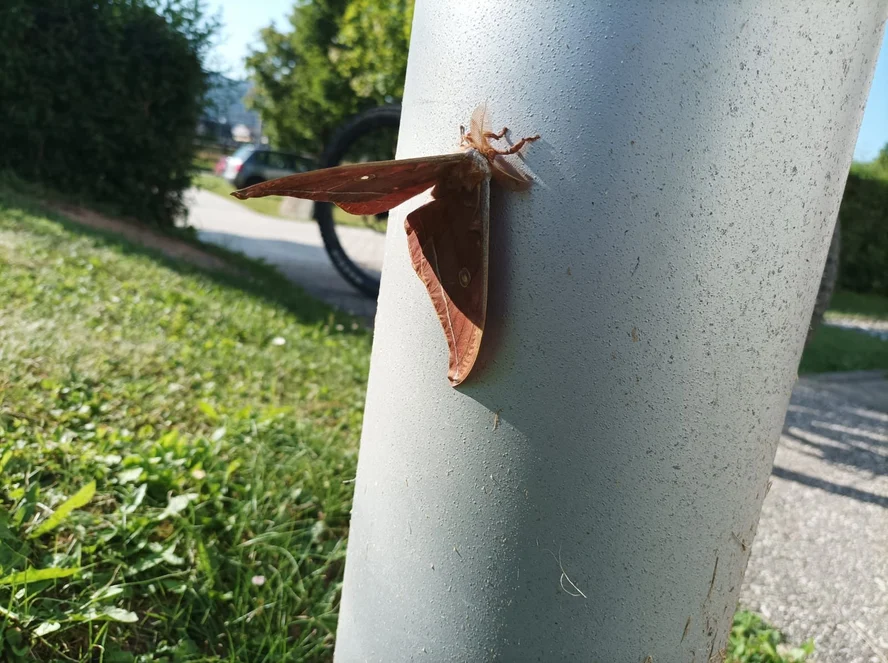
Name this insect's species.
Antheraea yamamai
